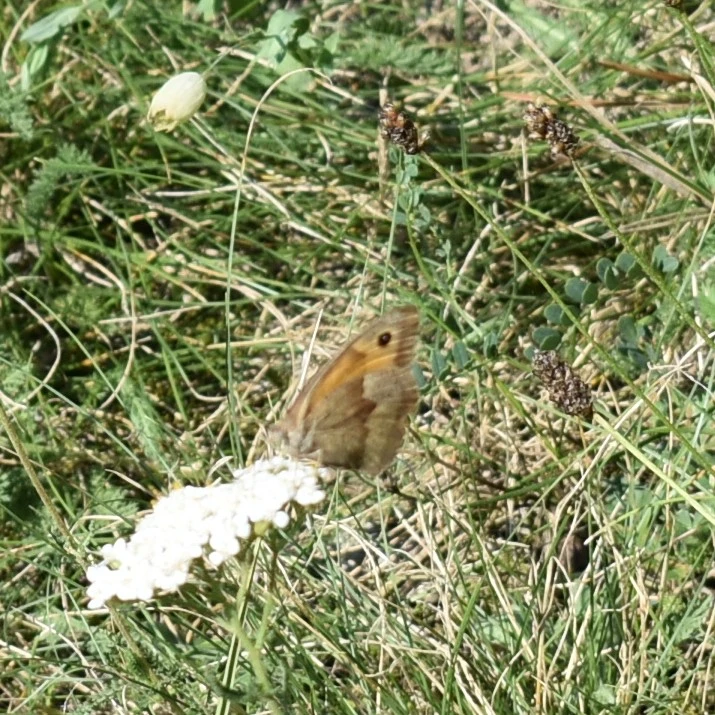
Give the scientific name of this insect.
Maniola jurtina
